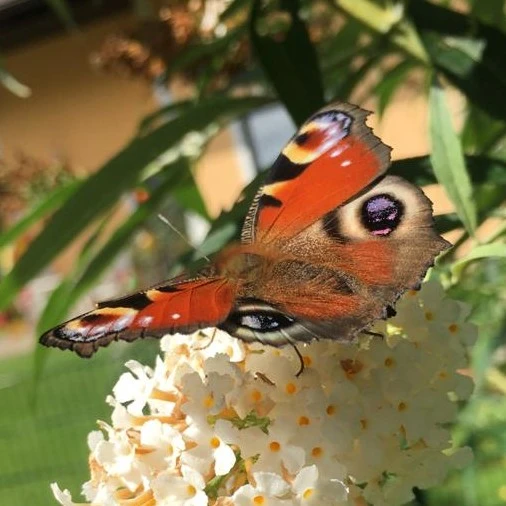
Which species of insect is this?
Aglais io
